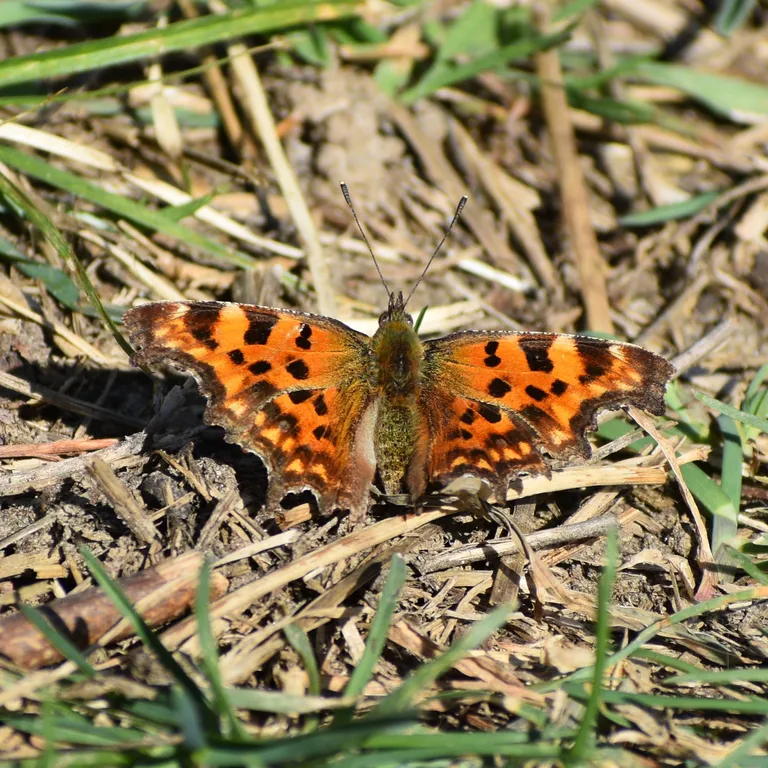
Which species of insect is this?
Polygonia c-album
